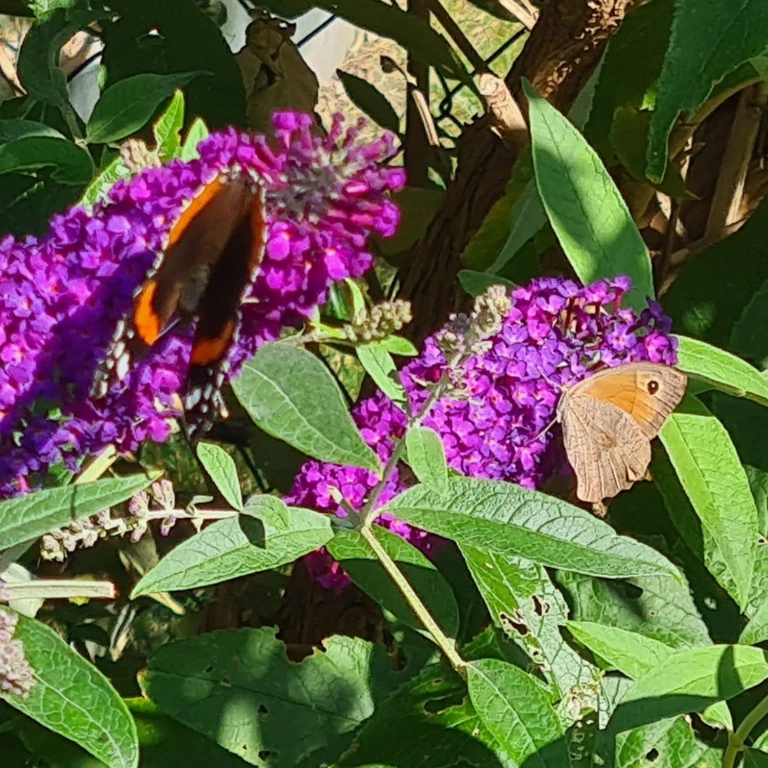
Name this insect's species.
Vanessa atalanta
